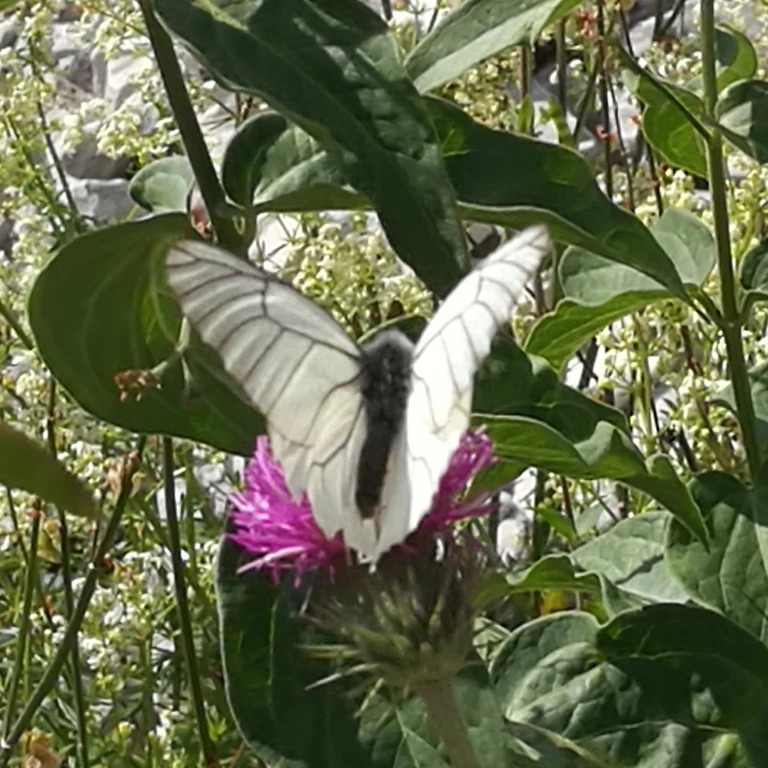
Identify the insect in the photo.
Aporia crataegi
